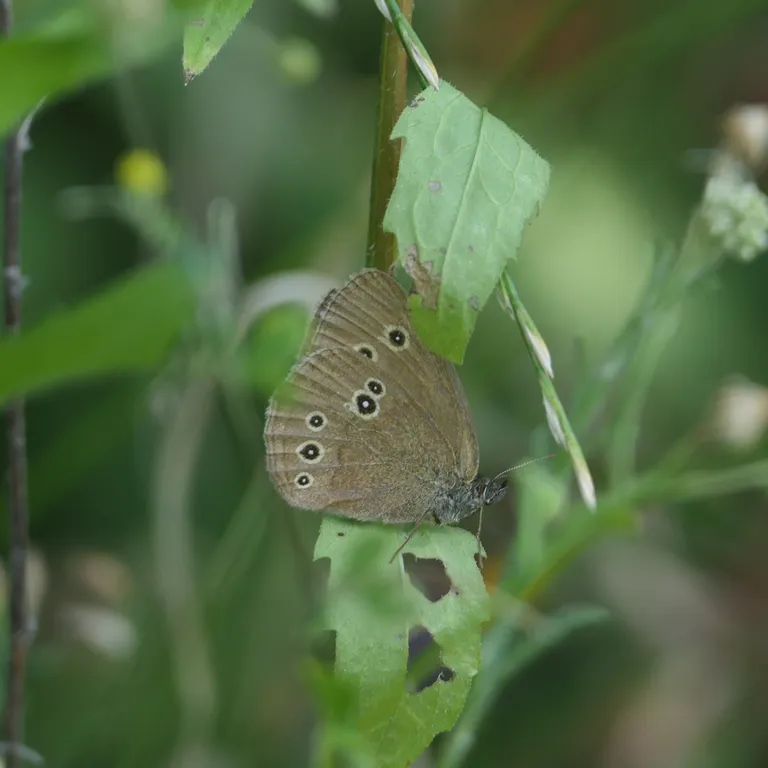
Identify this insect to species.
Aphantopus hyperantus
